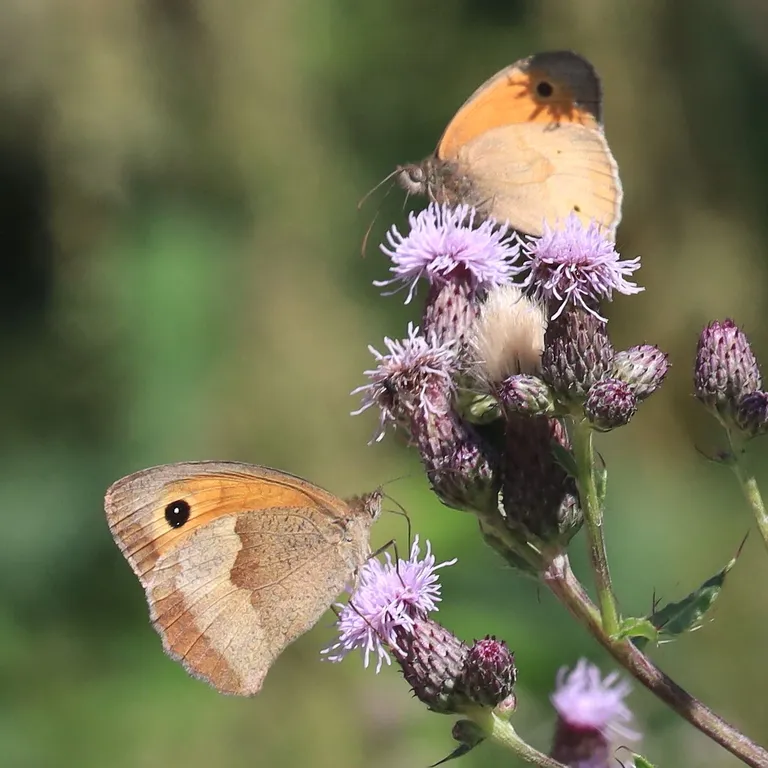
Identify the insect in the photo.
Maniola jurtina
